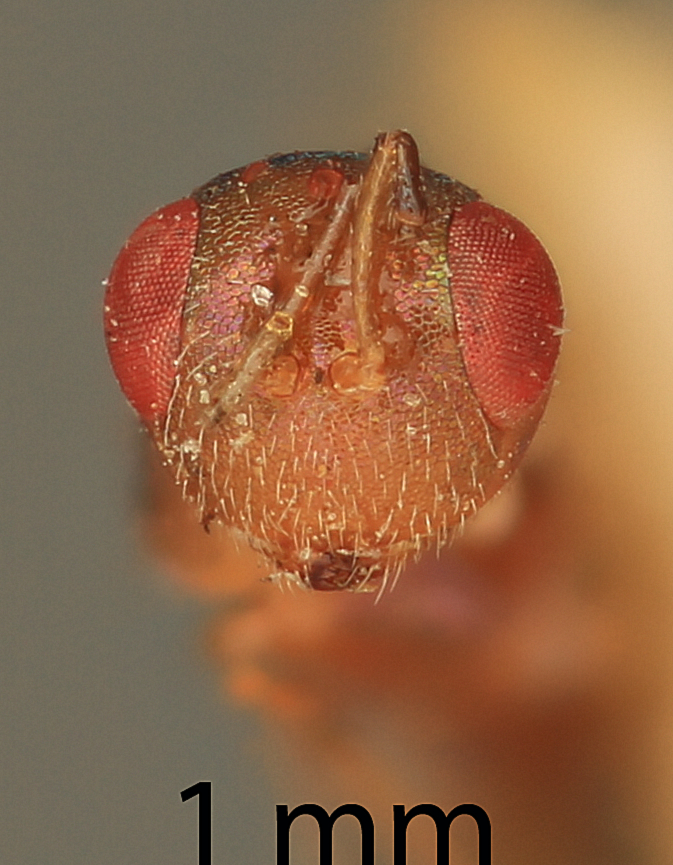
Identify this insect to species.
Metacolus bifasciatus
